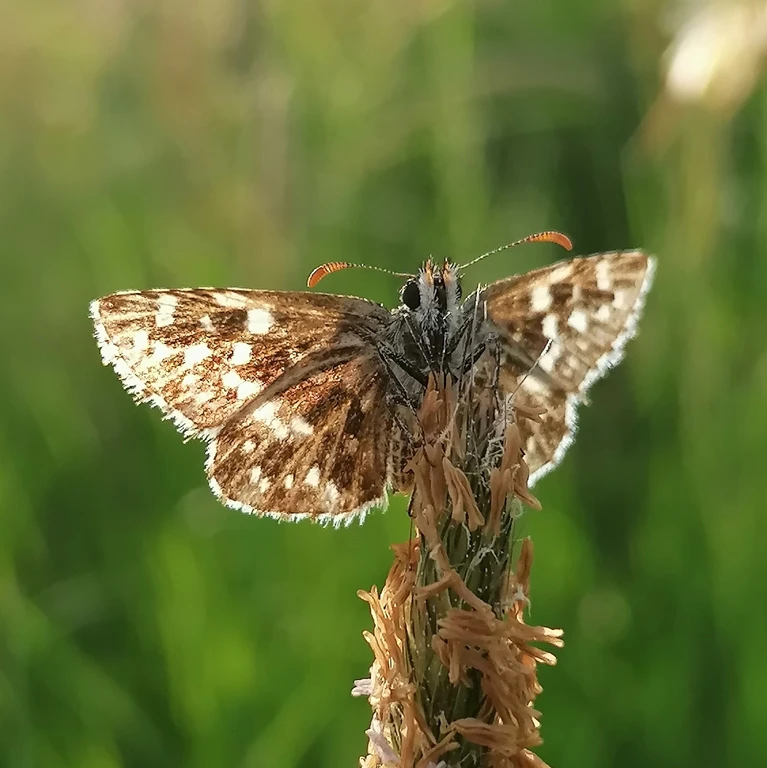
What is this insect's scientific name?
Pyrgus malvae
